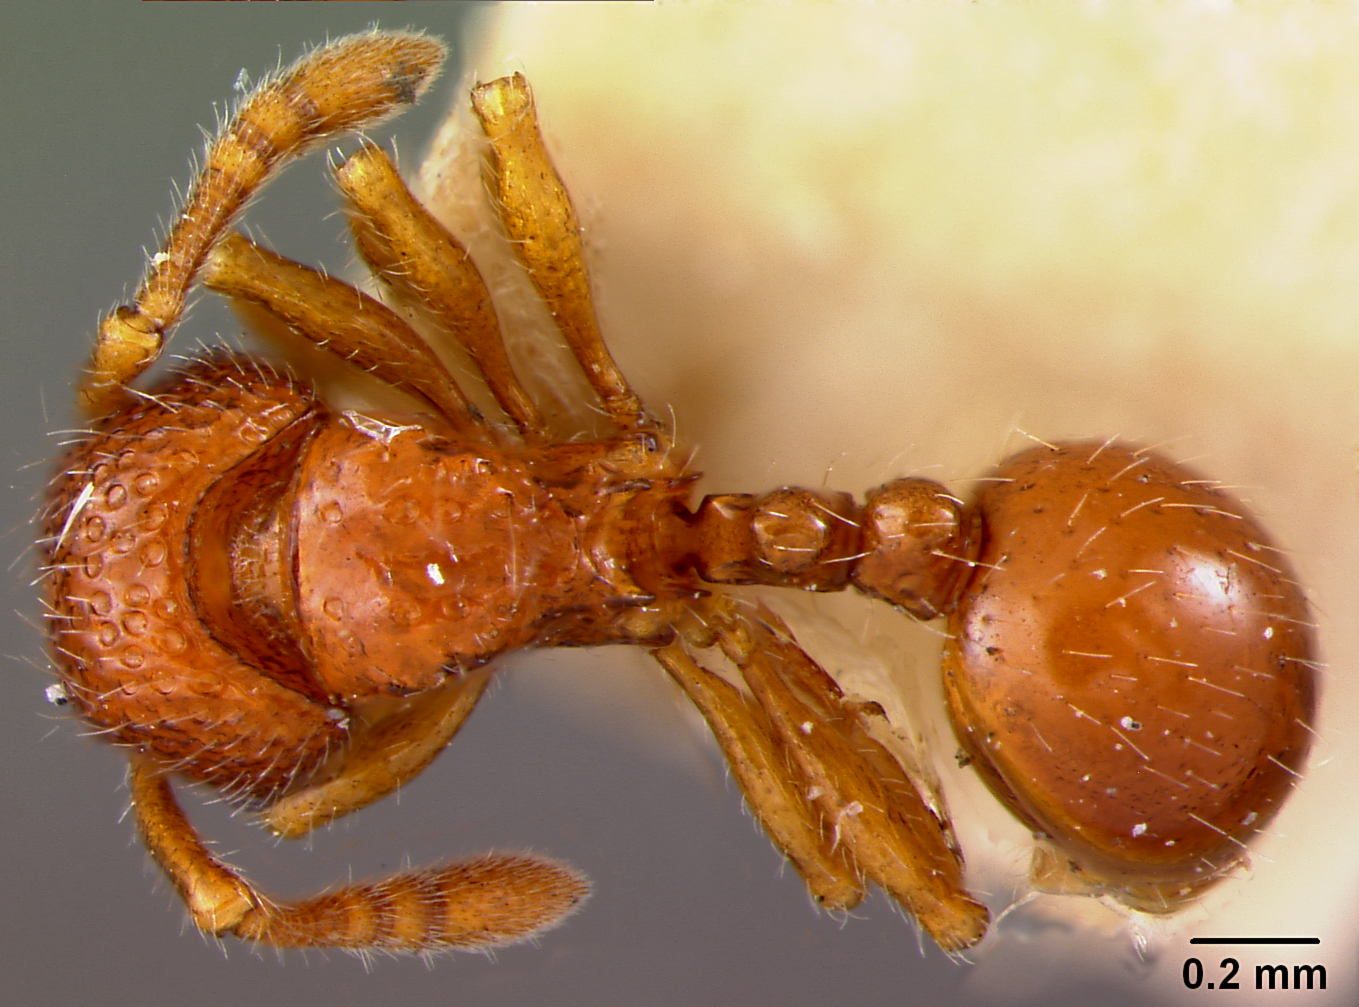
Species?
Pristomyrmex obesus
